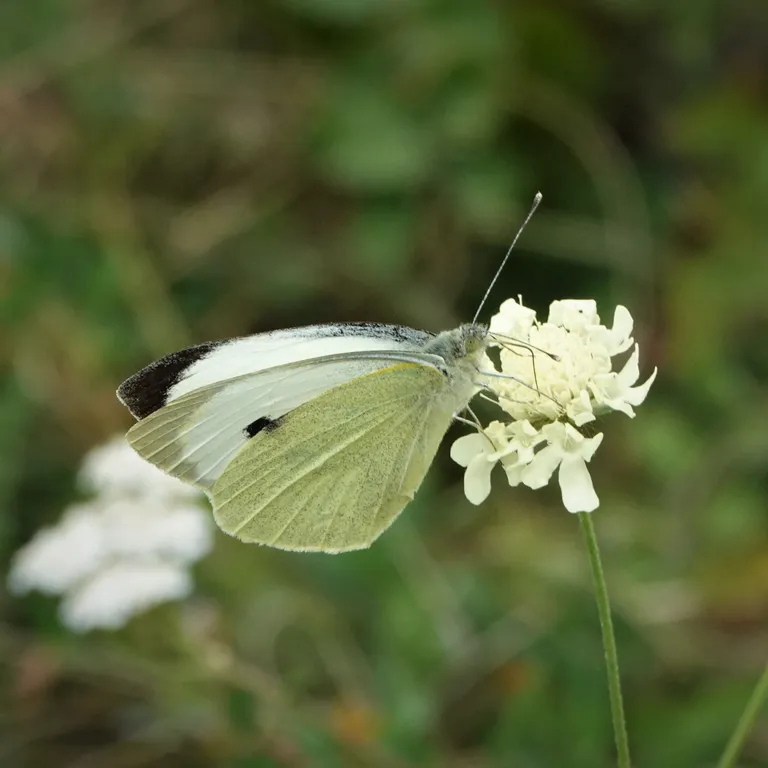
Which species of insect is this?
Pieris brassicae
